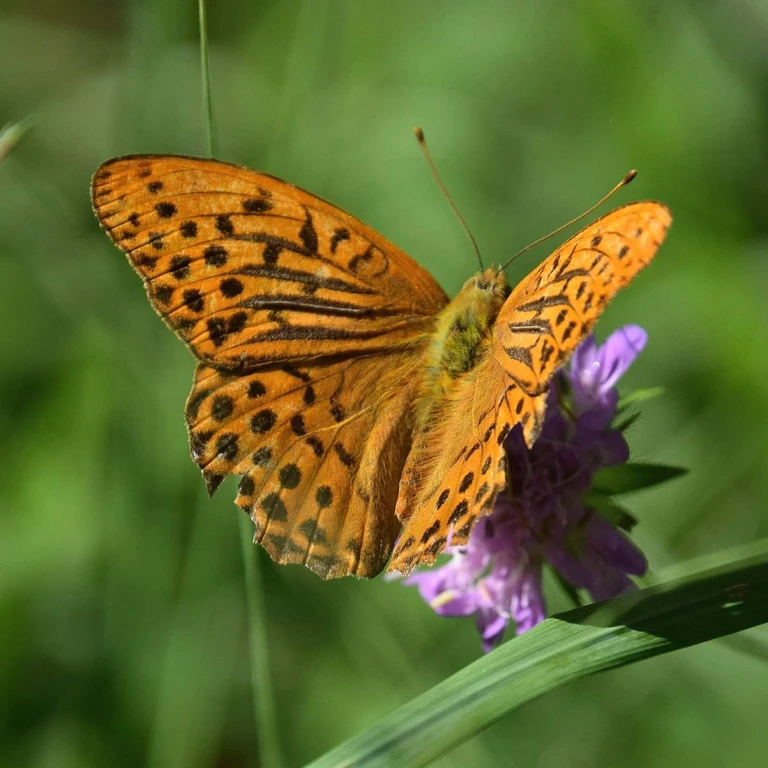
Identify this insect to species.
Argynnis paphia
